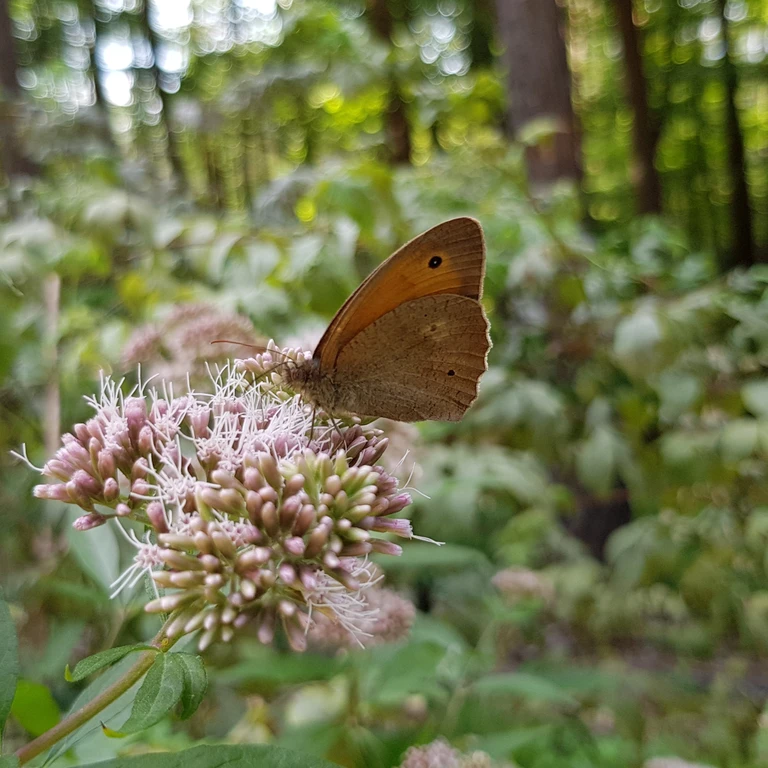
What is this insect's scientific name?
Maniola jurtina
